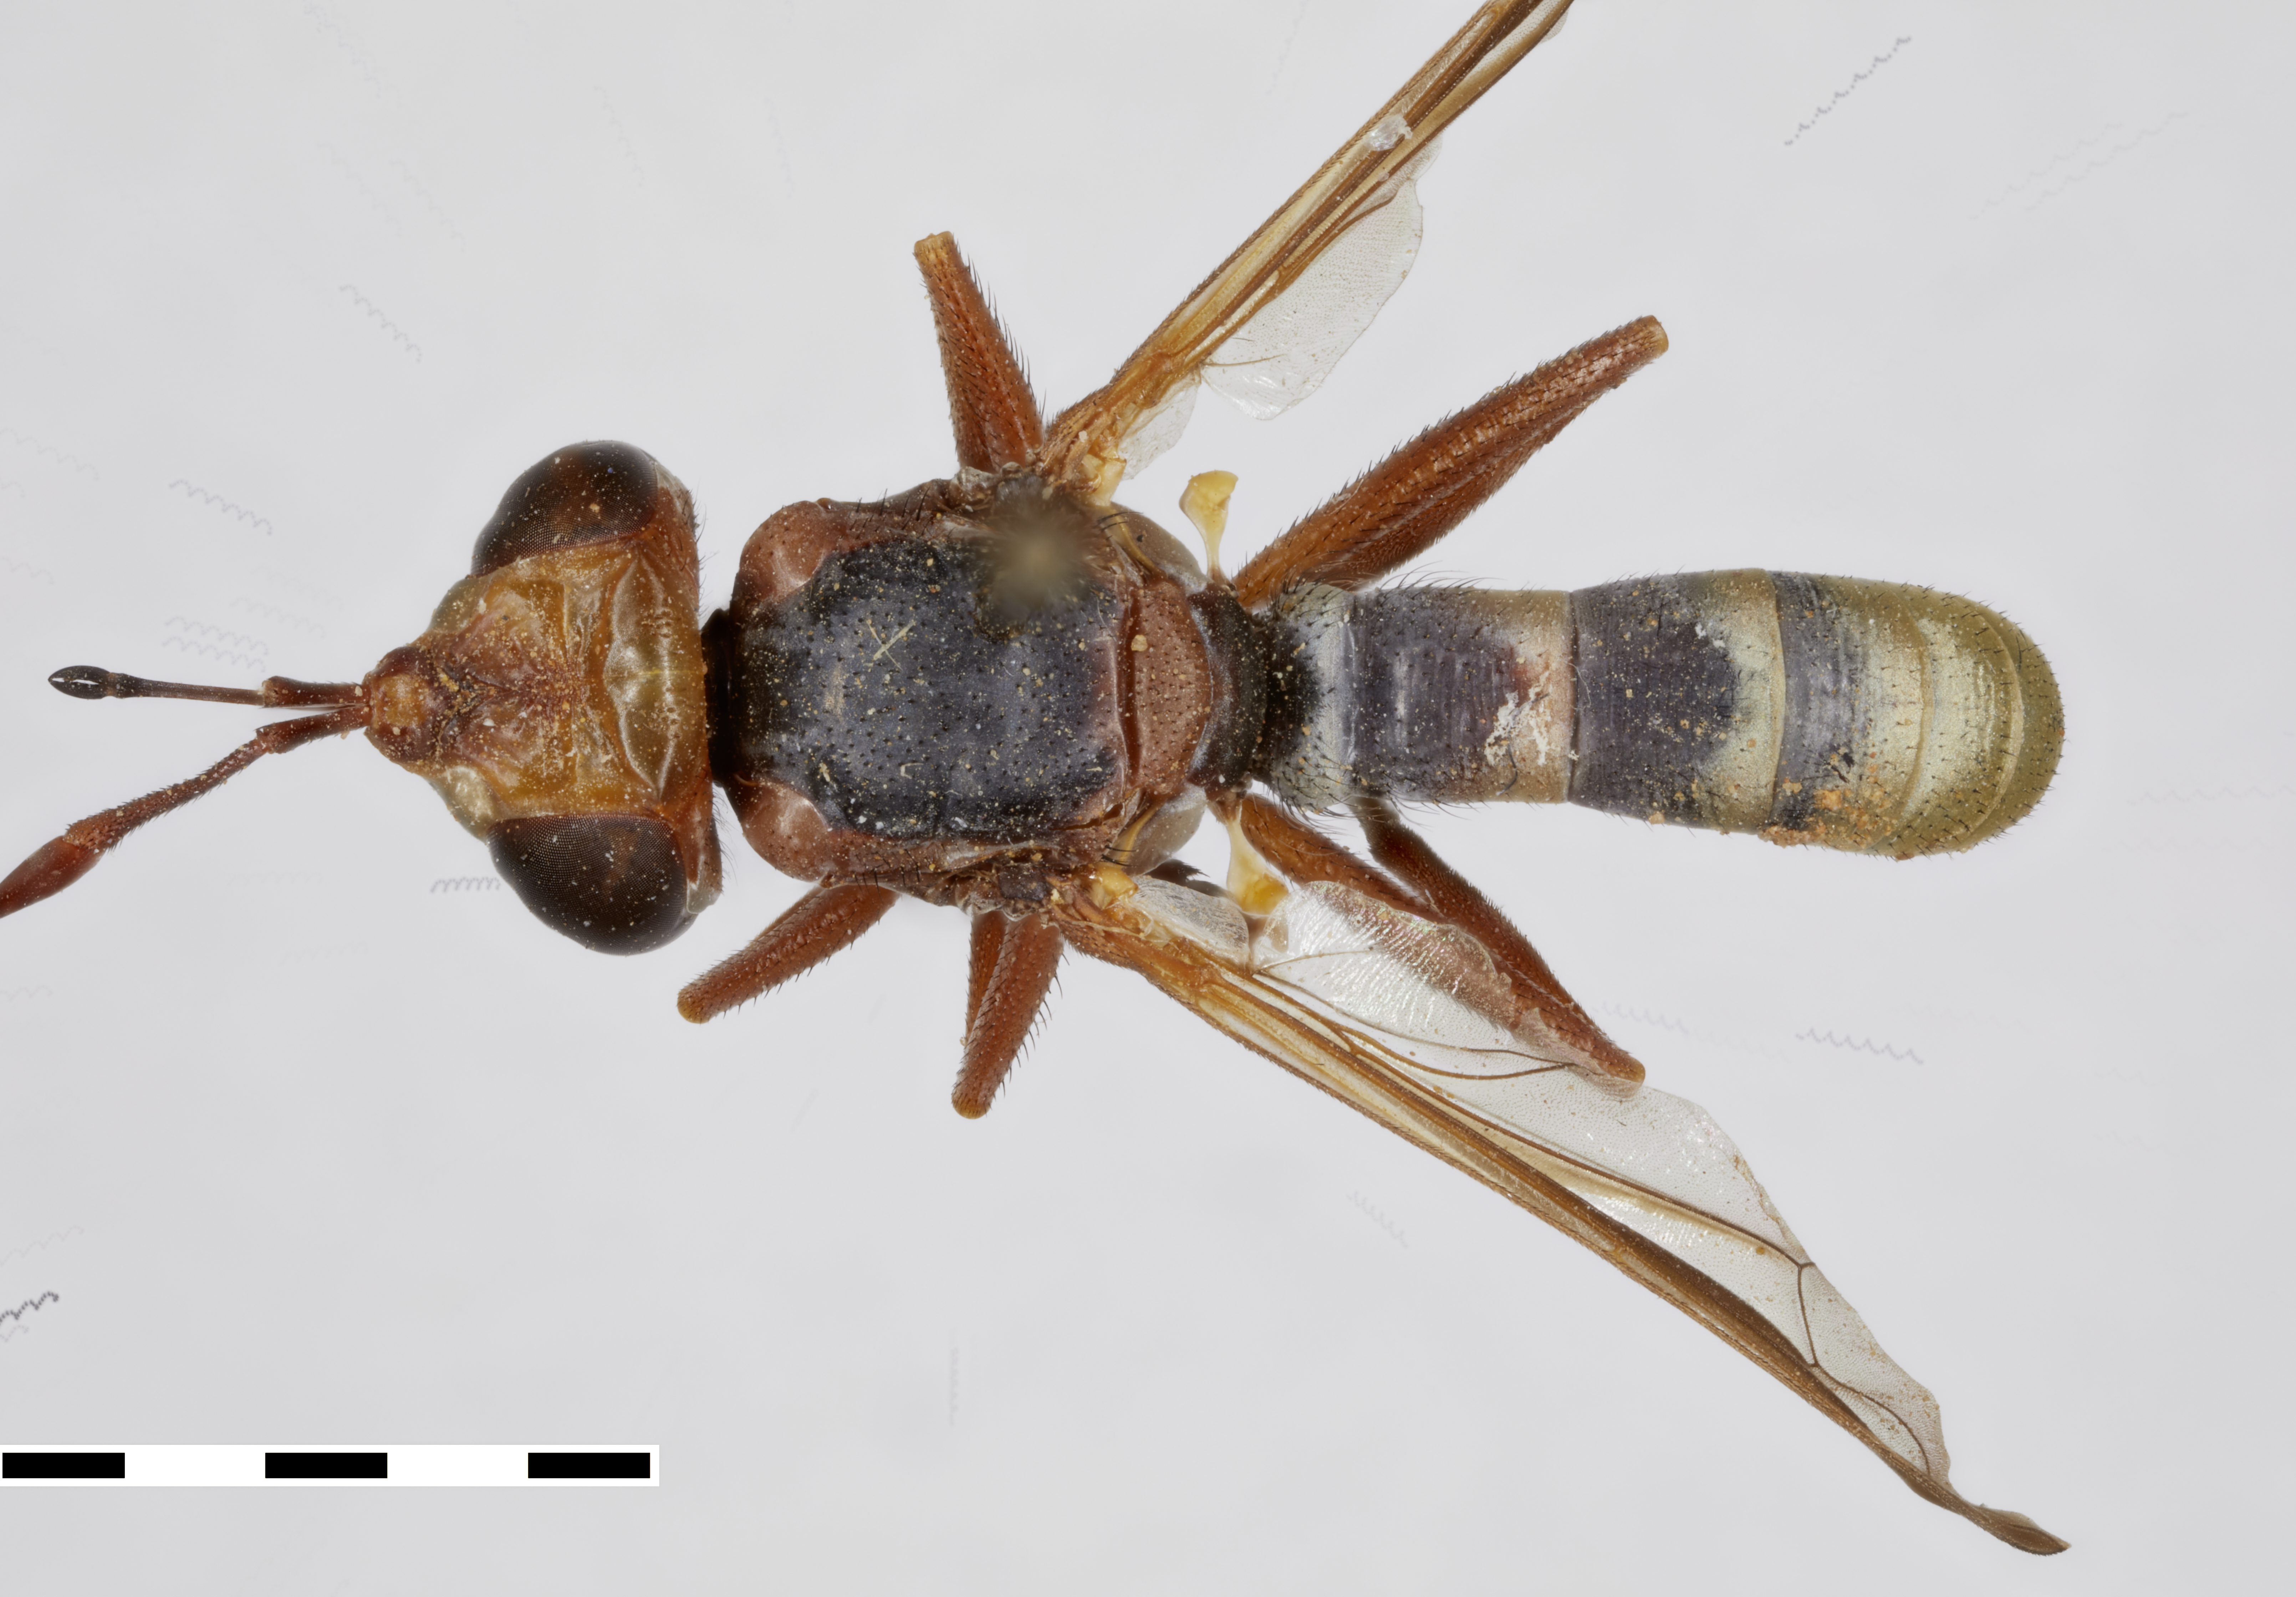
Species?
Conops nigrocoxalis
